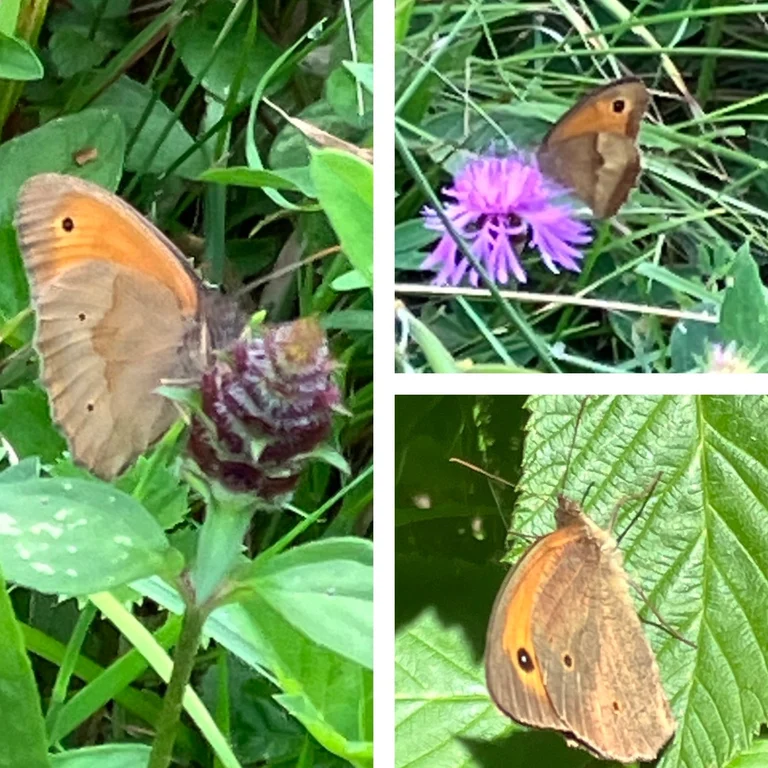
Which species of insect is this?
Maniola jurtina
